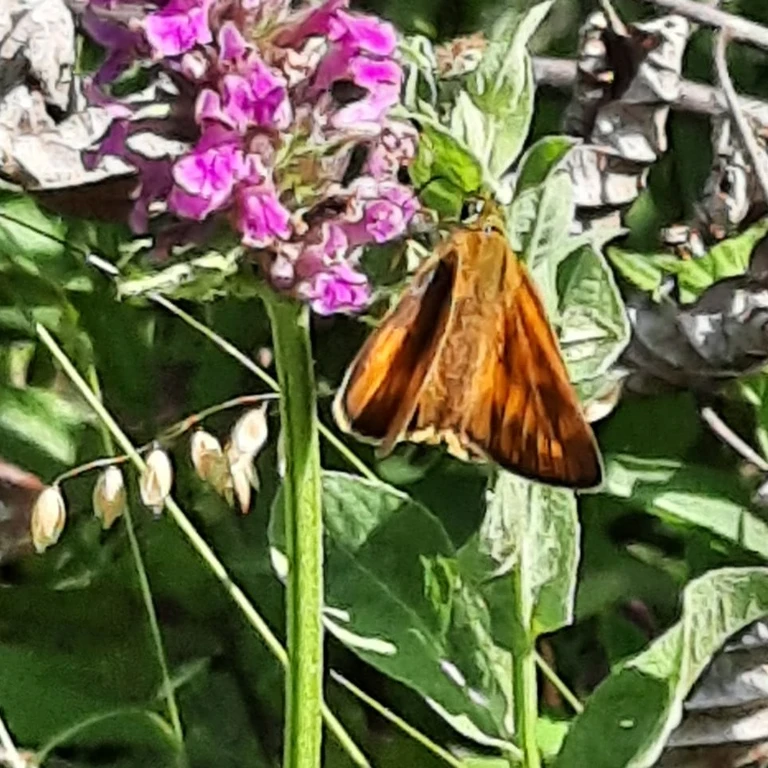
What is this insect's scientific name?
Ochlodes sylvanus (also Ochlodes venata)
